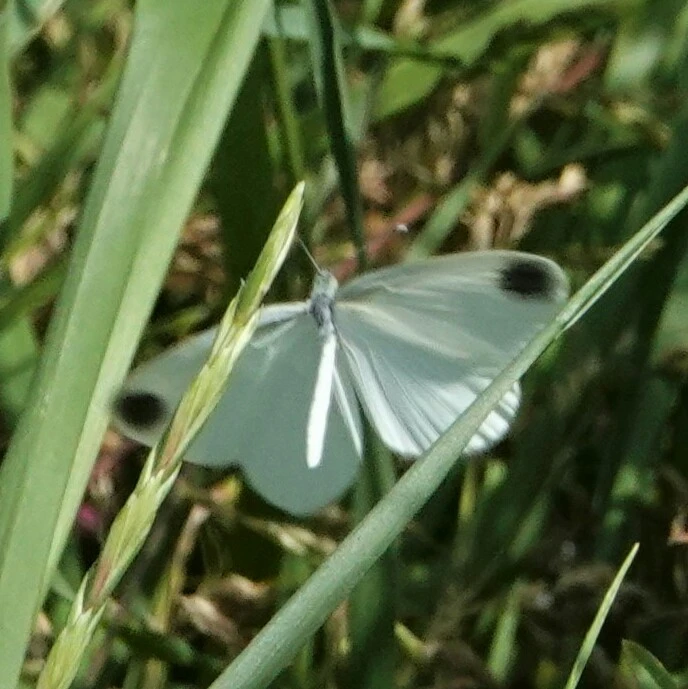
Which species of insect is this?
Leptidea sinapis/juvernica
